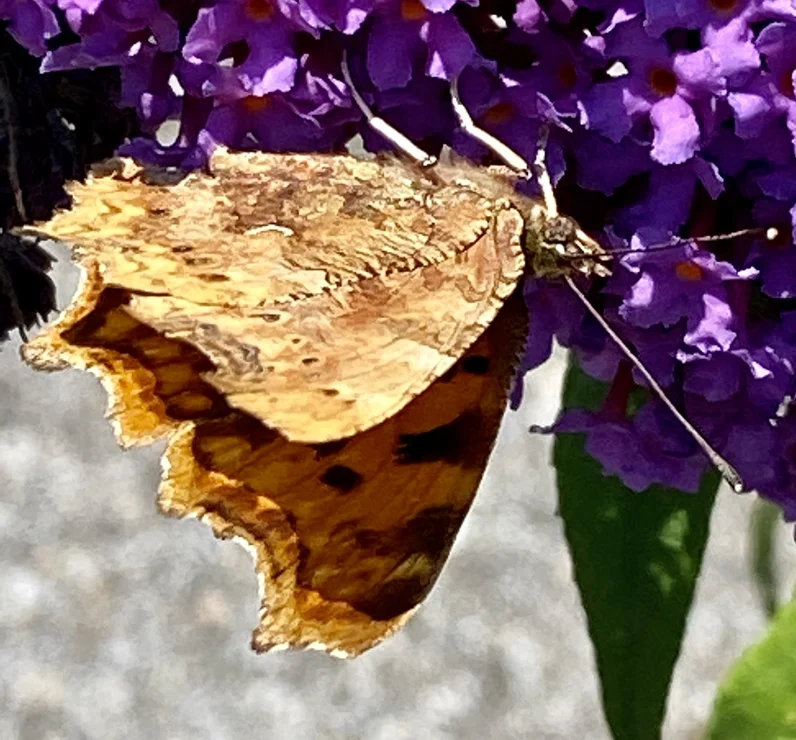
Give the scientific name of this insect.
Polygonia c-album
